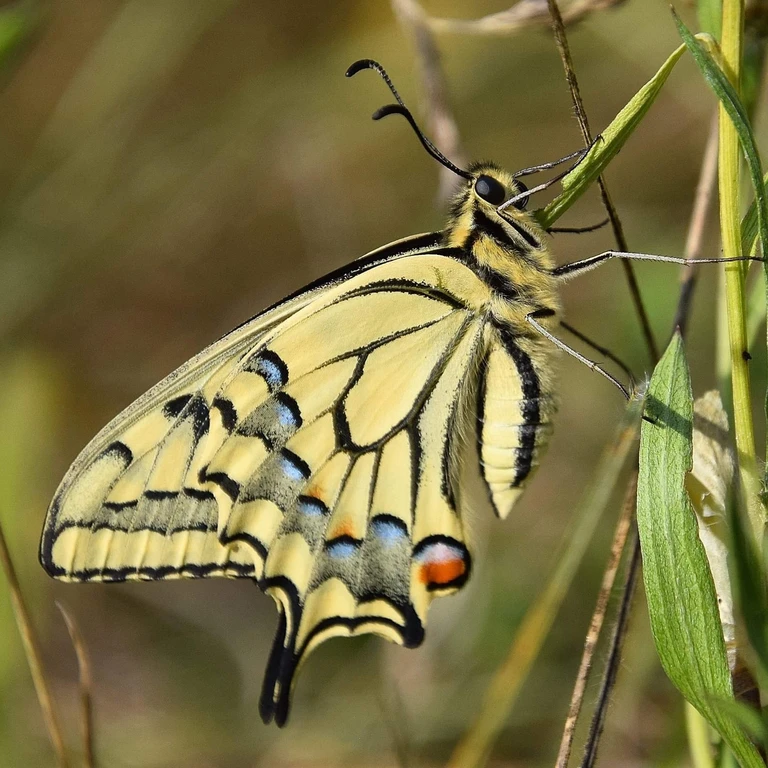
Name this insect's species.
Papilio machaon
